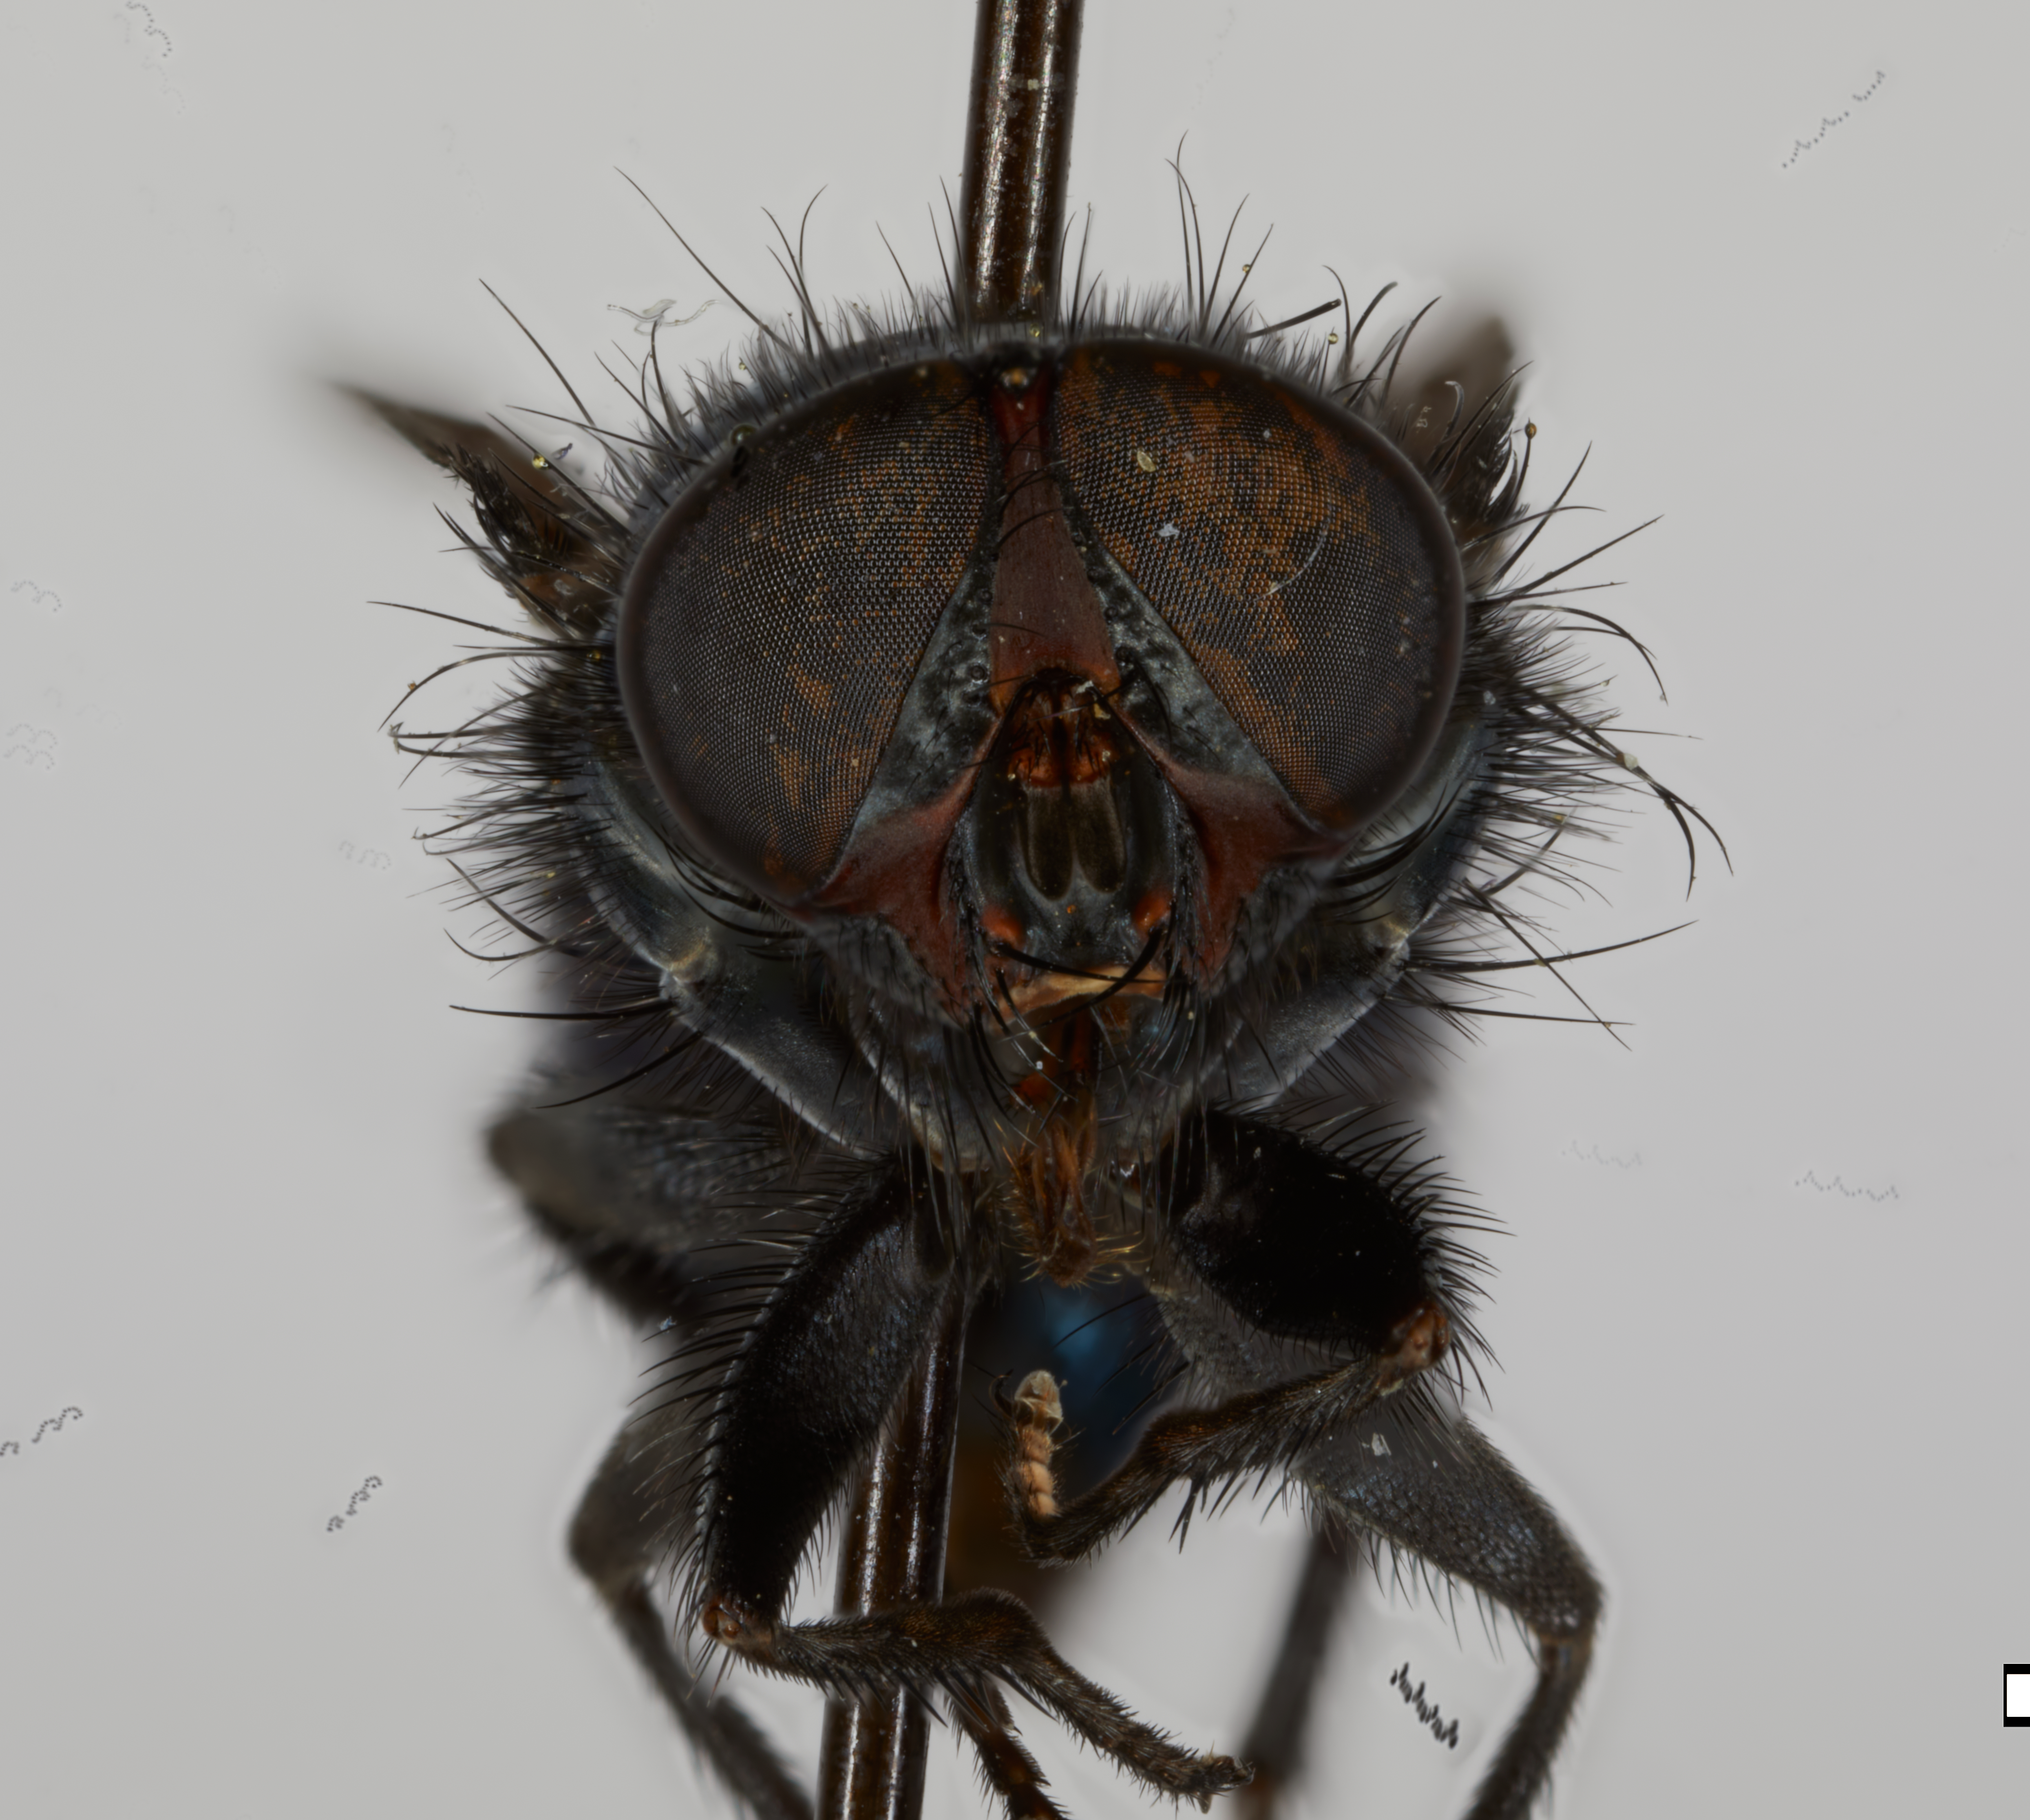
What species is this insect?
Protocalliphora bennetti
